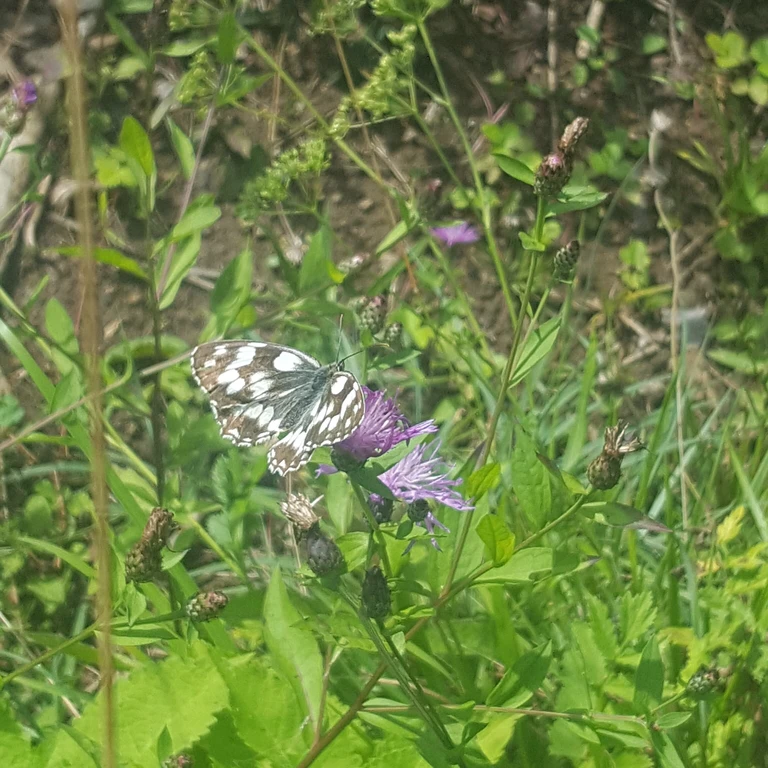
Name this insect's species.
Melanargia galathea
